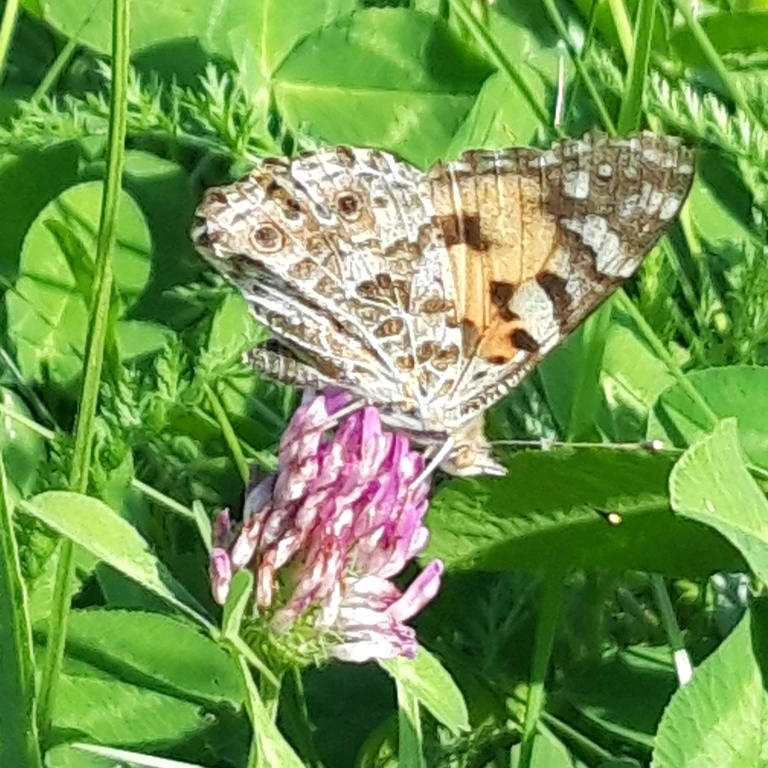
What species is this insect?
Vanessa cardui
